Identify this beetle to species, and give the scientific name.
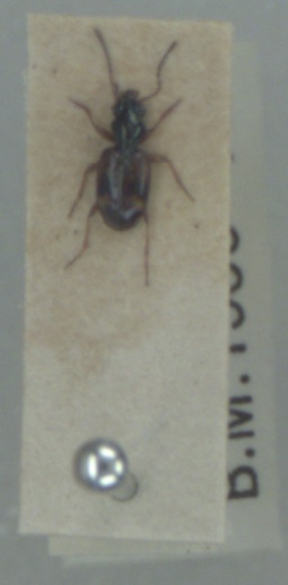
Bembidion articulatum
